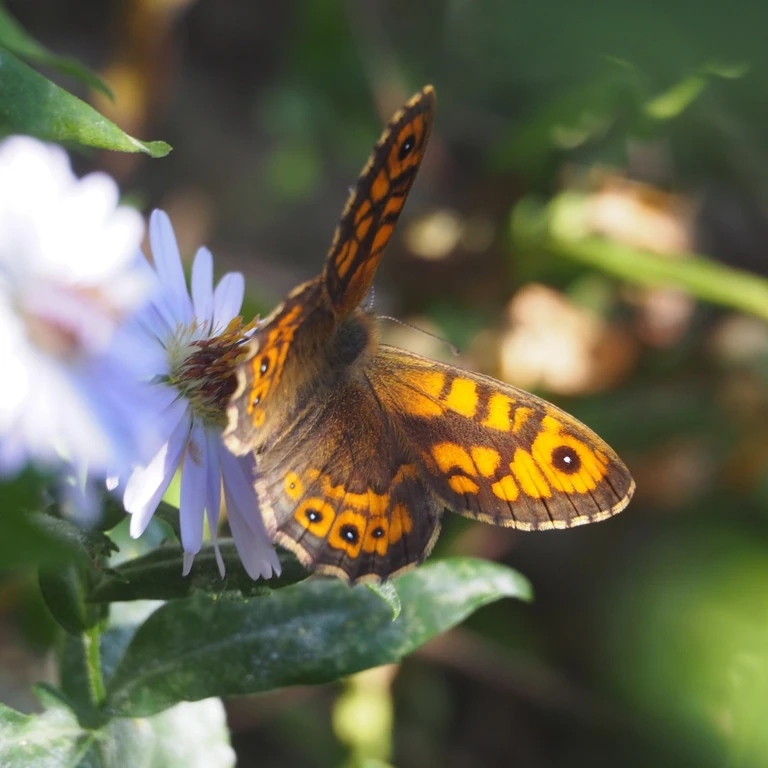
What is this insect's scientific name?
Lasiommata megera (also Pararge megera)
